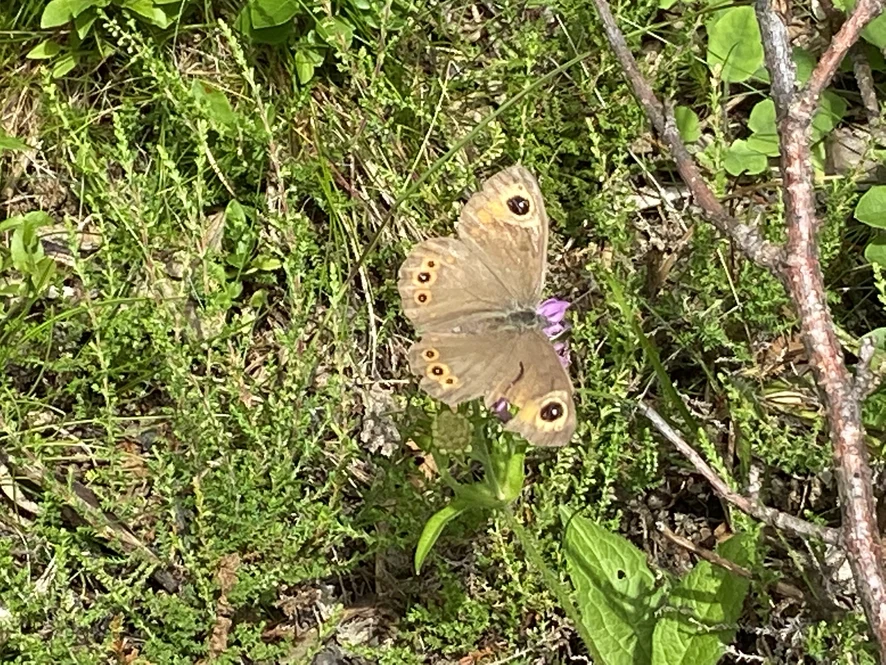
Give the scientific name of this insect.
Lasiommata maera (also Pararge maera)
